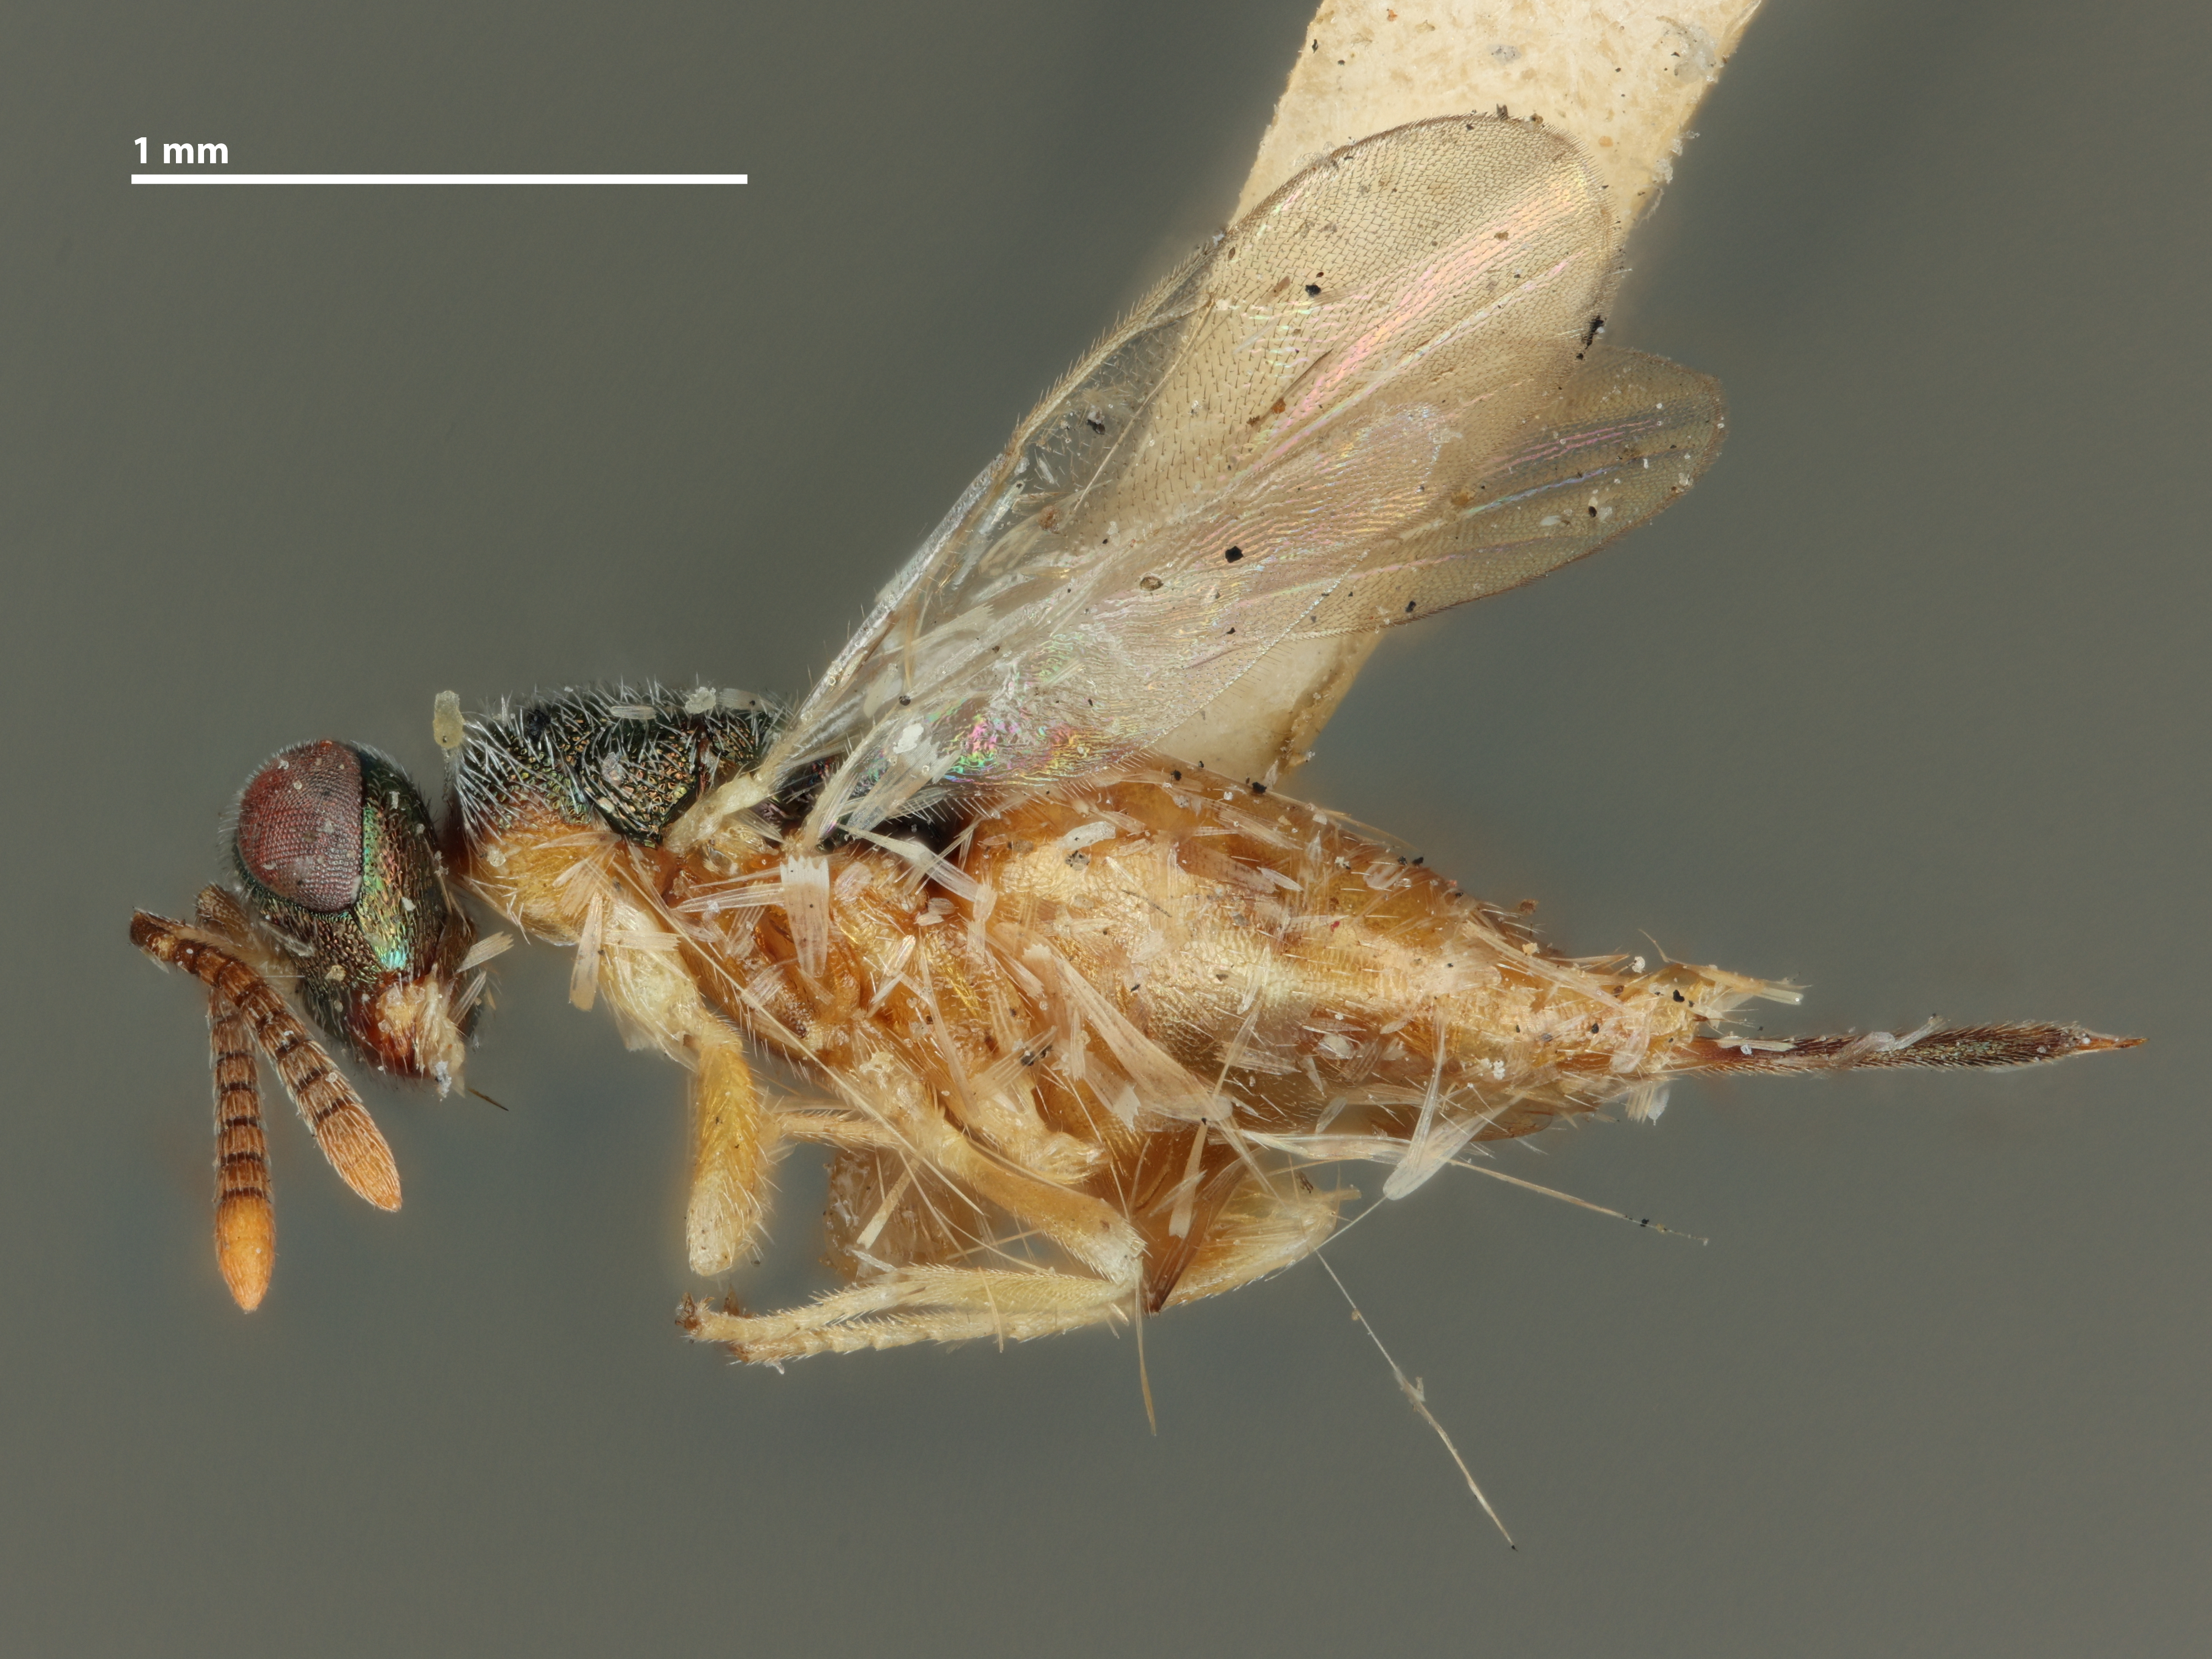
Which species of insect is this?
Ditropinotus flavicoxus
